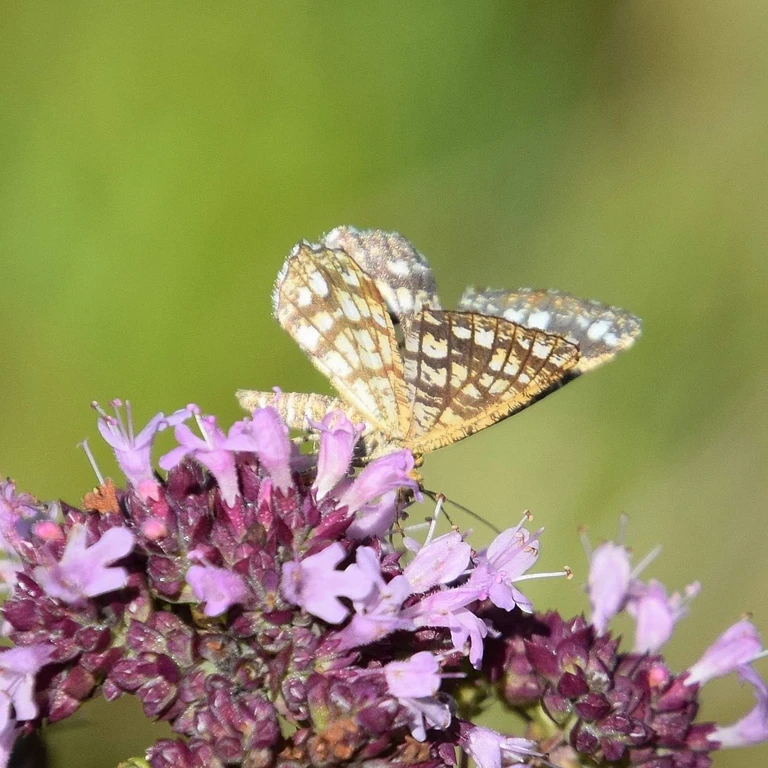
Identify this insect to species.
Chiasmia clathrata
